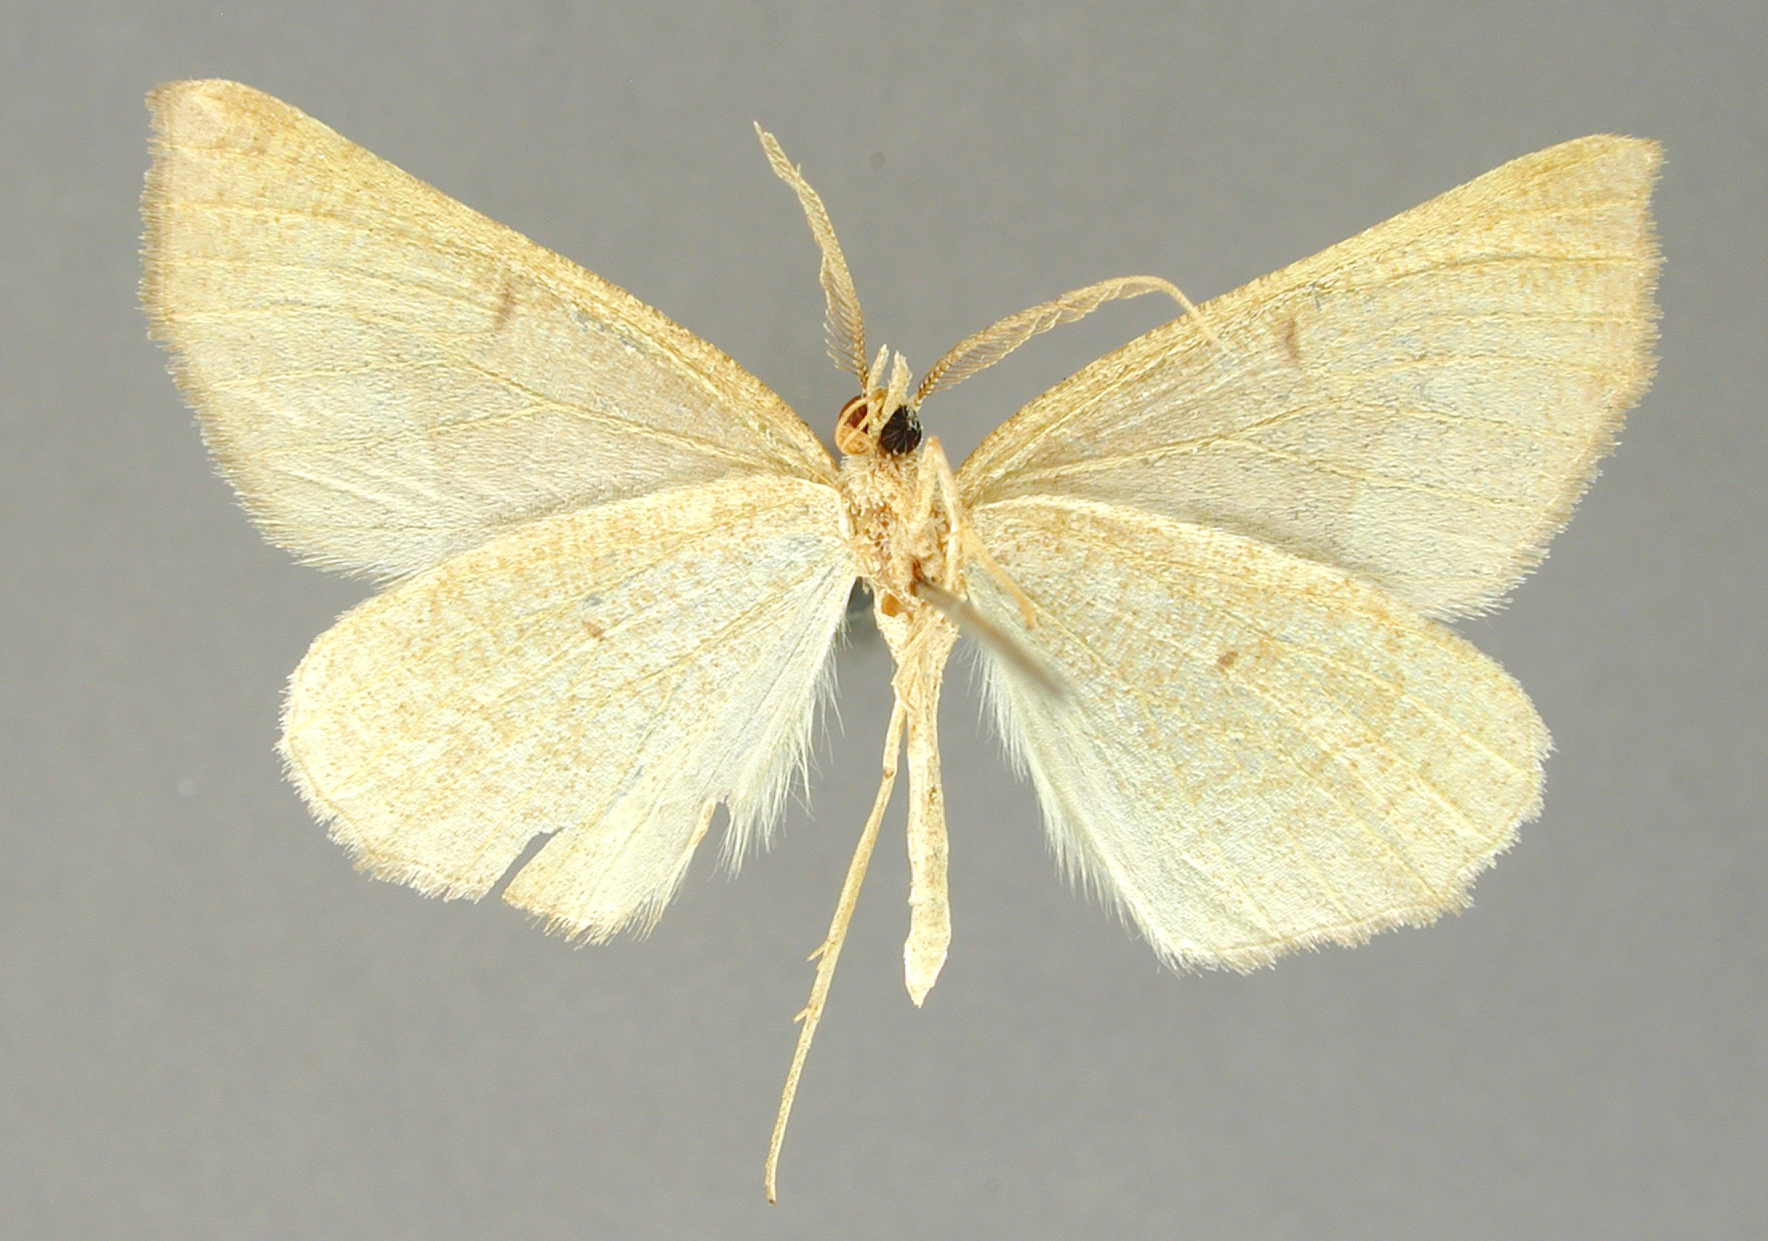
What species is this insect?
Selenia giavor
